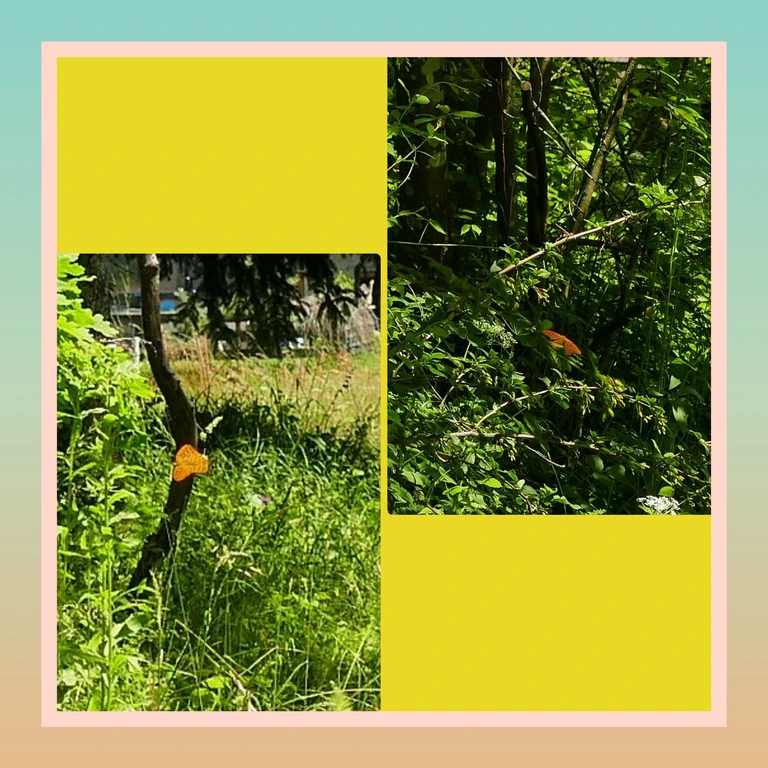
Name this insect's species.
Argynnis paphia
